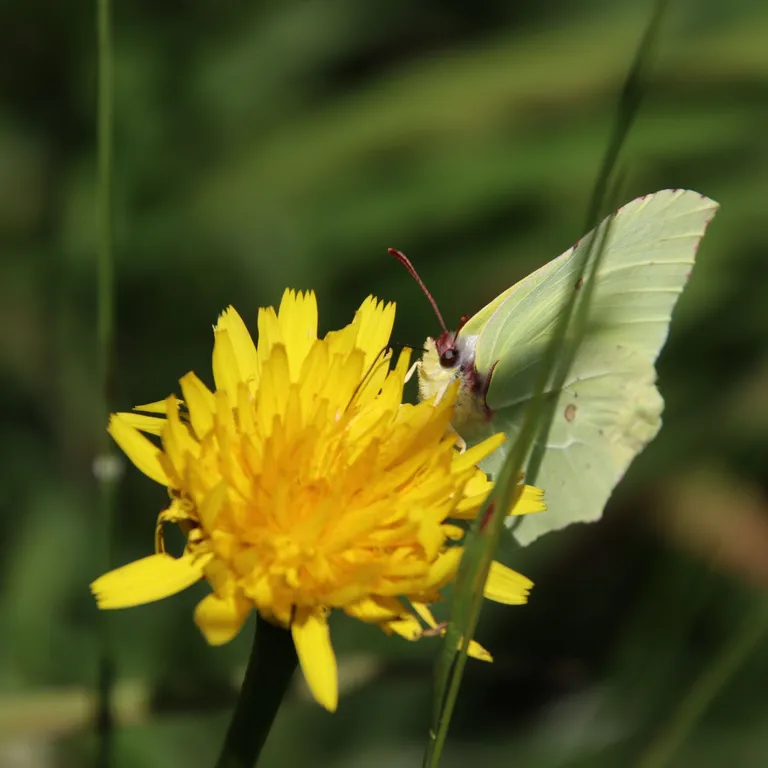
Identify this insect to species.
Gonepteryx rhamni
